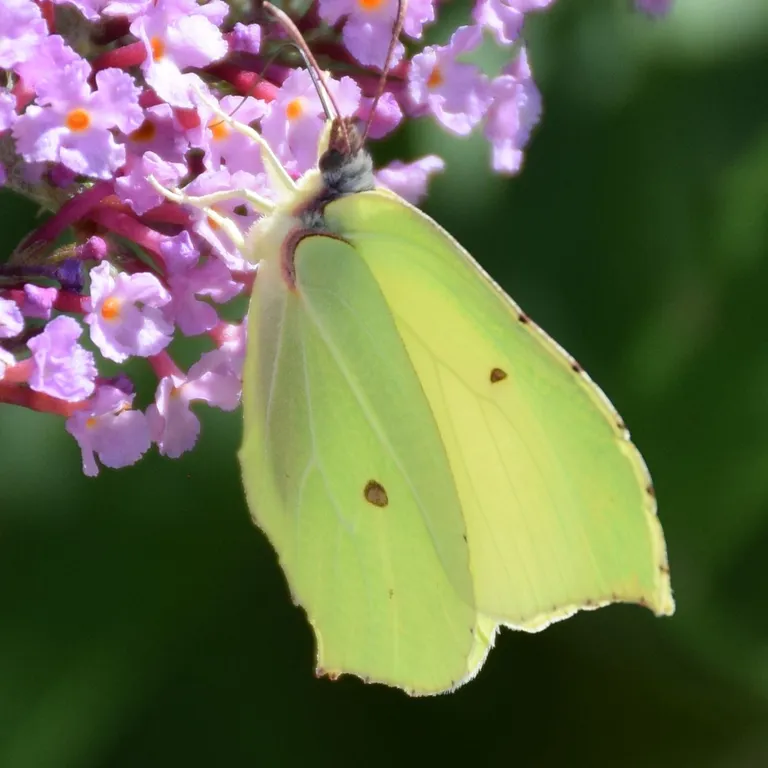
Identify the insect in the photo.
Gonepteryx rhamni
